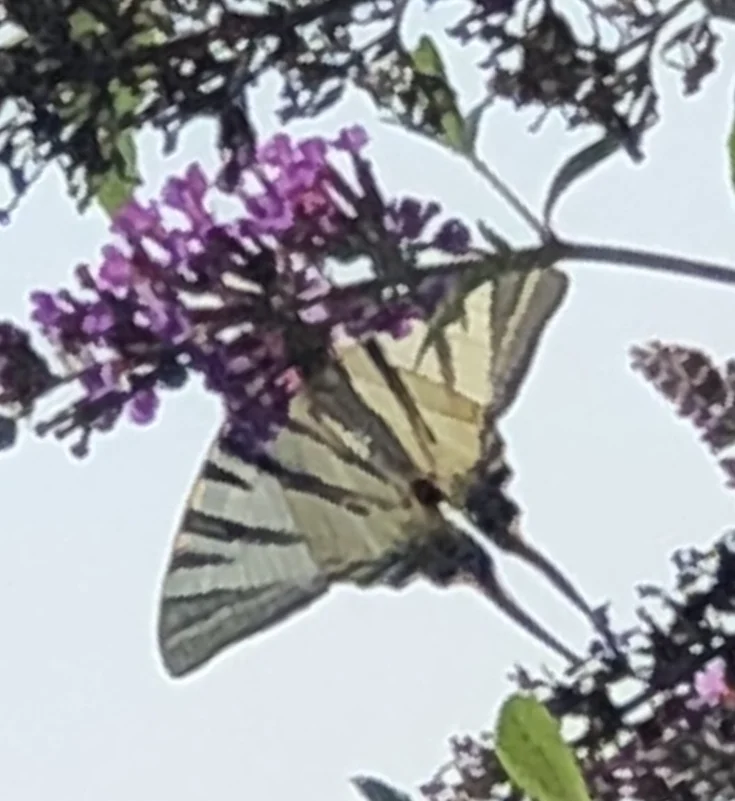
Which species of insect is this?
Iphiclides podalirius
